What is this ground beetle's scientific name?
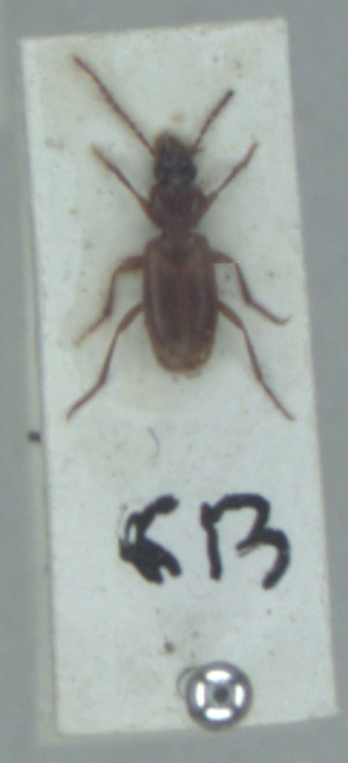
Trechoblemus micros
